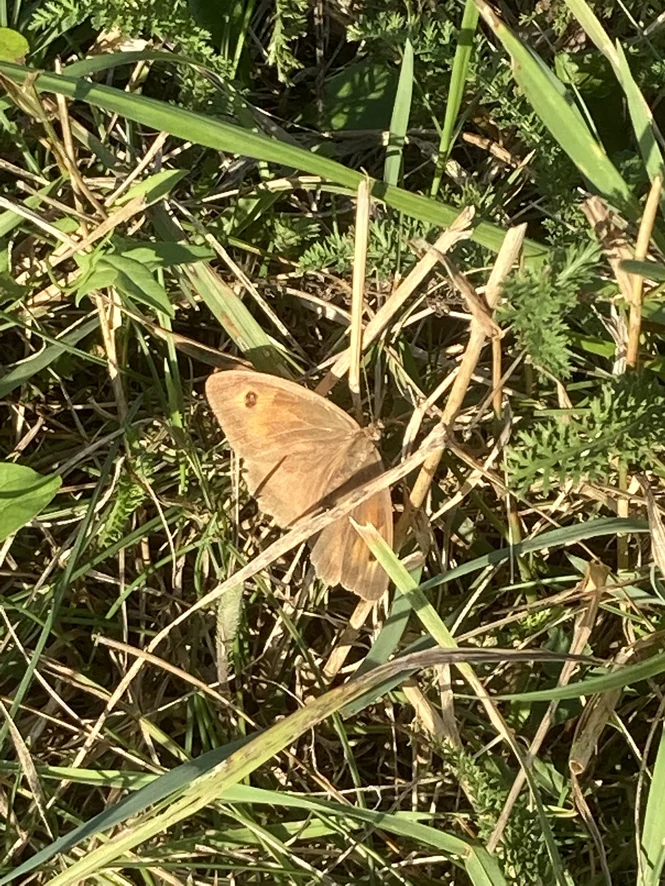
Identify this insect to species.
Maniola jurtina
